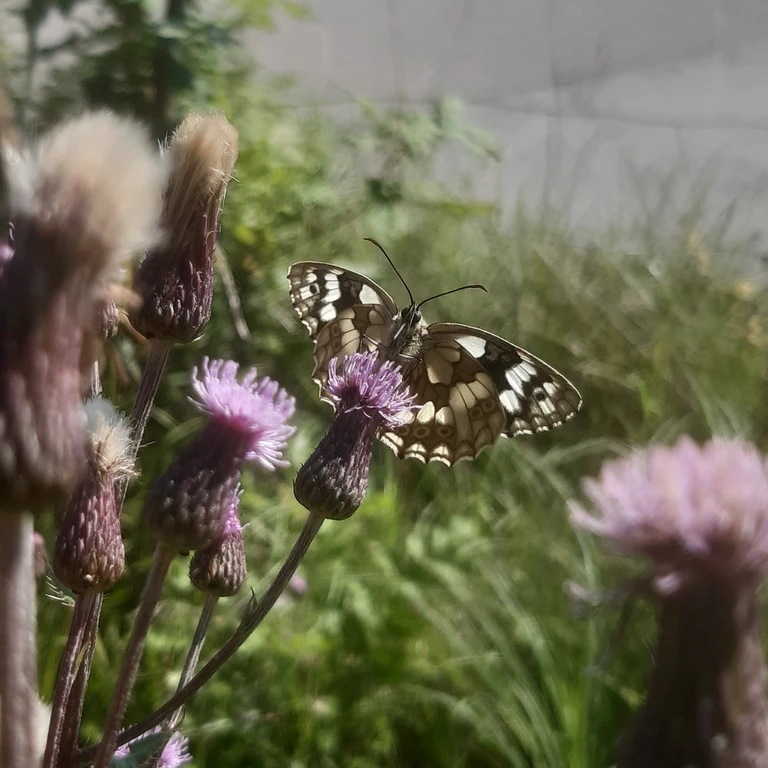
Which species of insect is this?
Melanargia galathea
